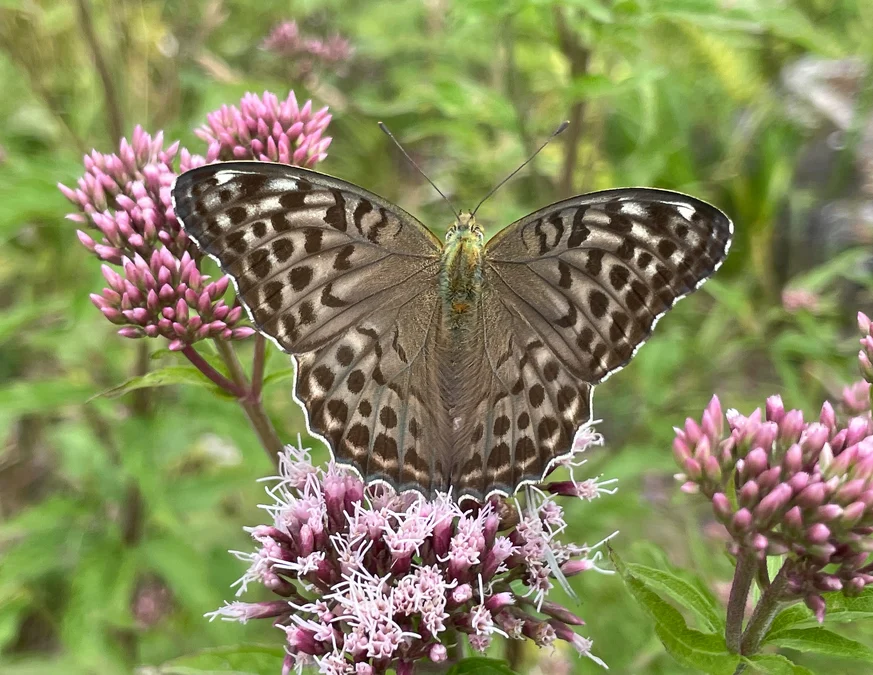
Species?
Argynnis paphia
